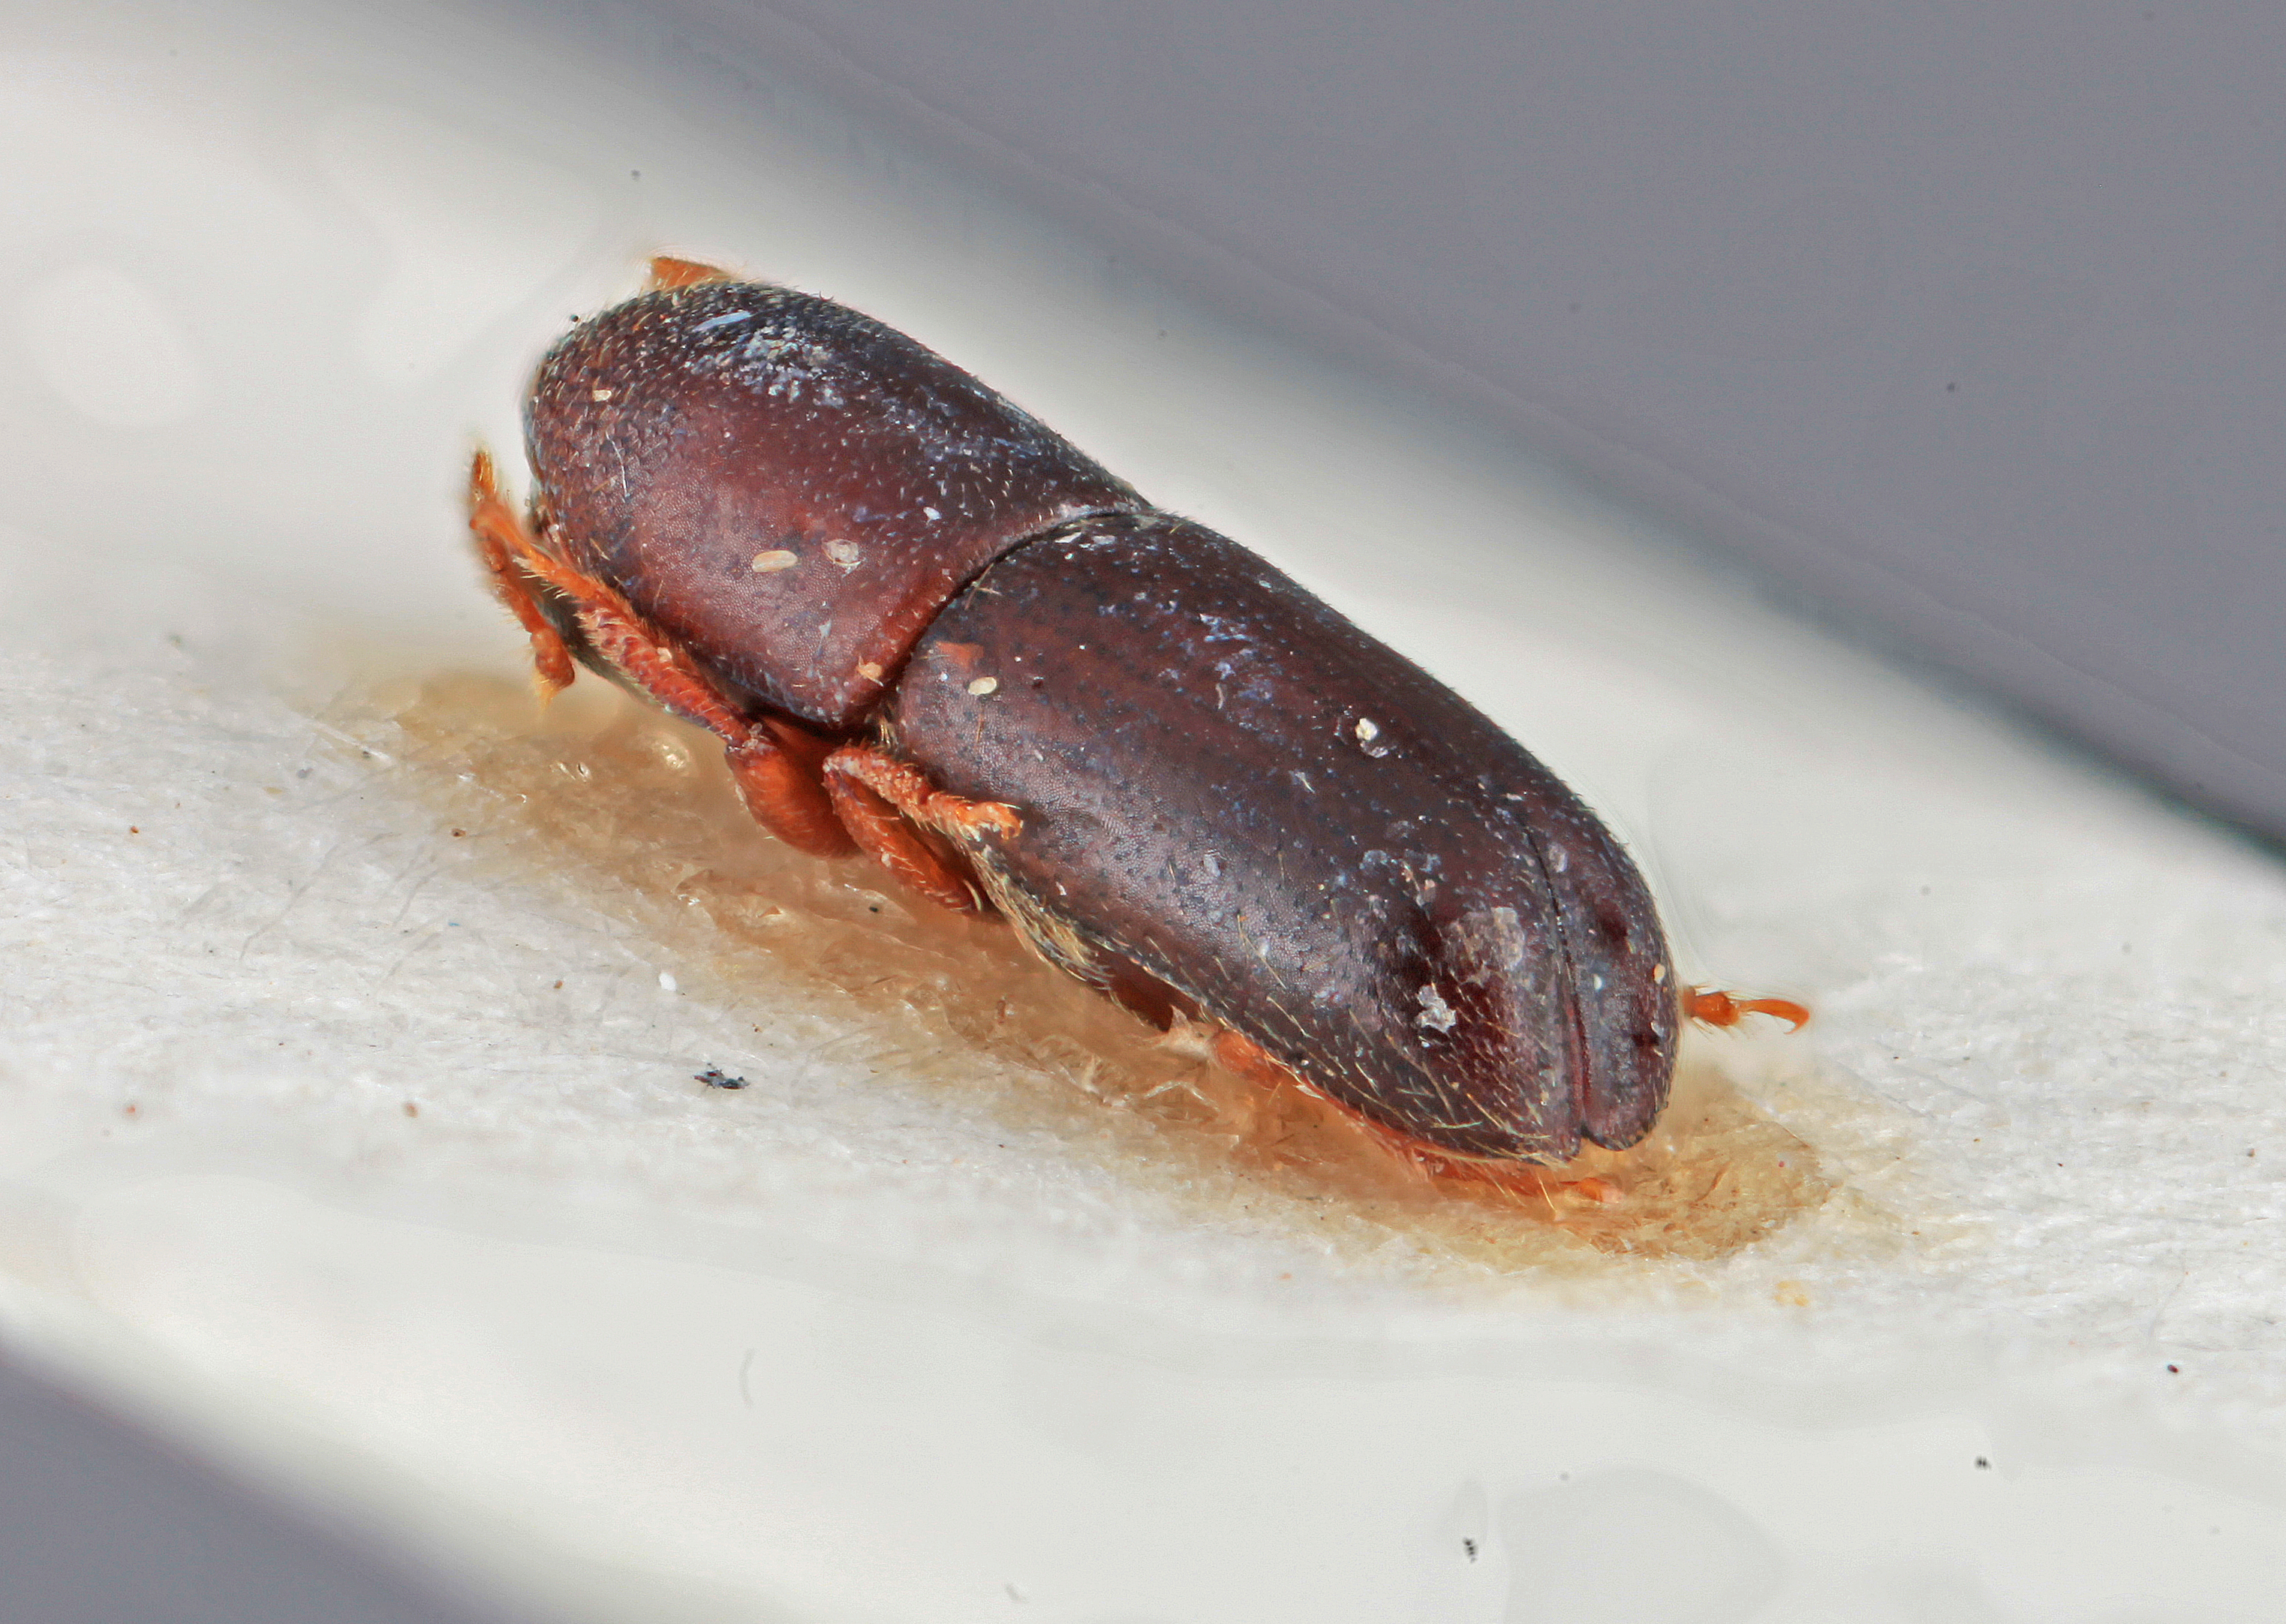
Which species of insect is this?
Monarthrum subimpressum
